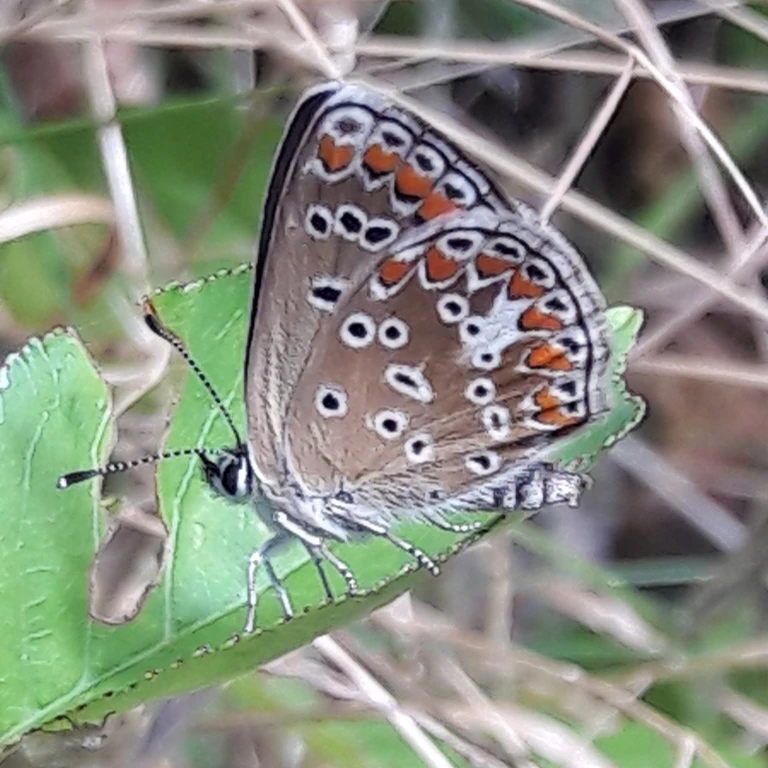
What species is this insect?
Aricia agestis/artaxerxes
